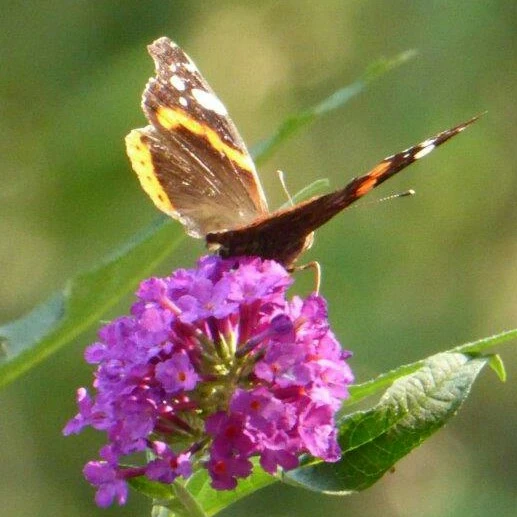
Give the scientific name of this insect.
Vanessa atalanta
